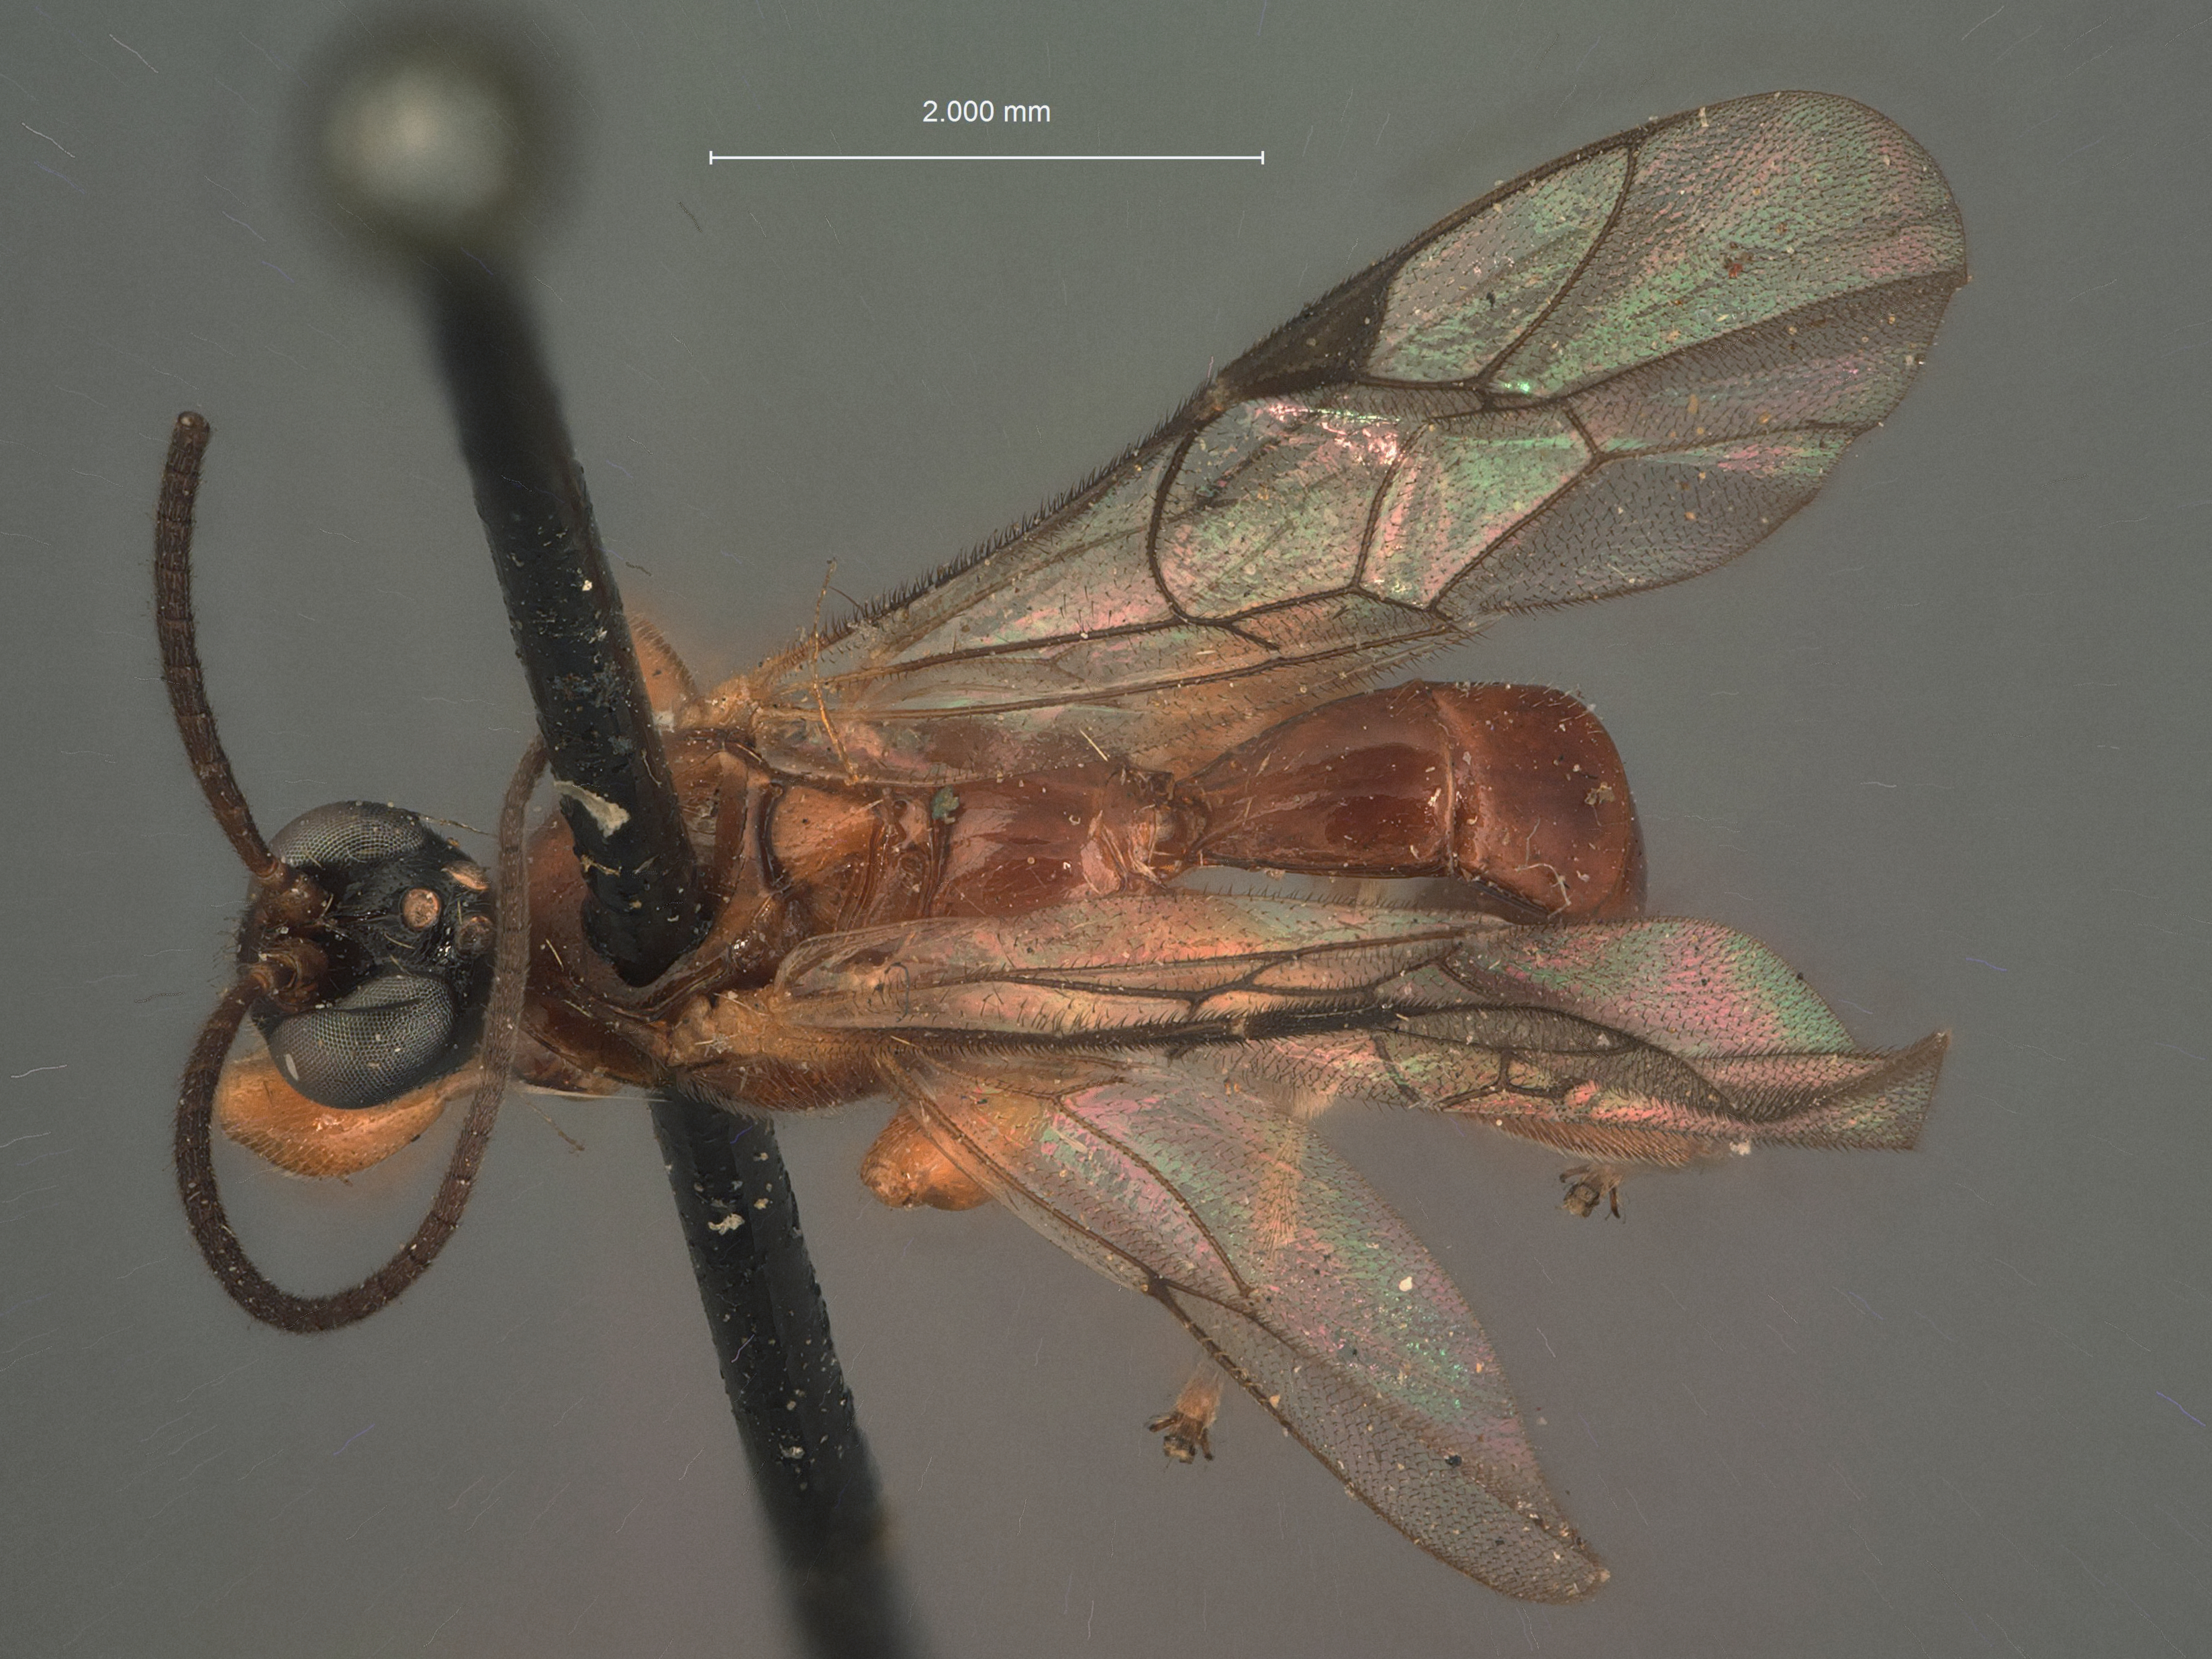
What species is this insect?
Triclistus thoracicus
